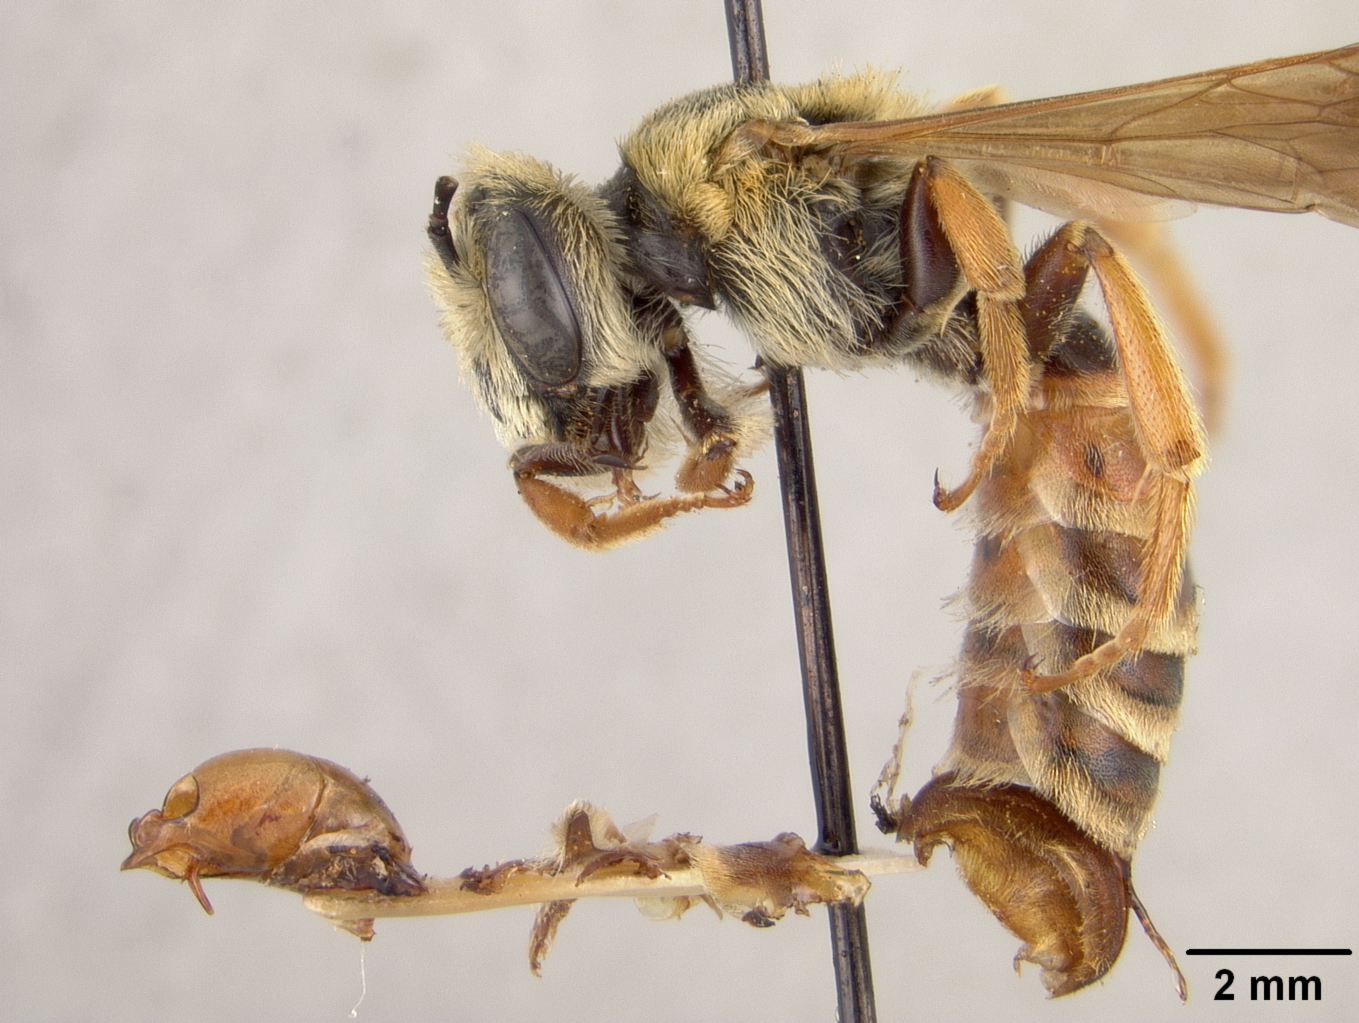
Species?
Andrena argemonis
